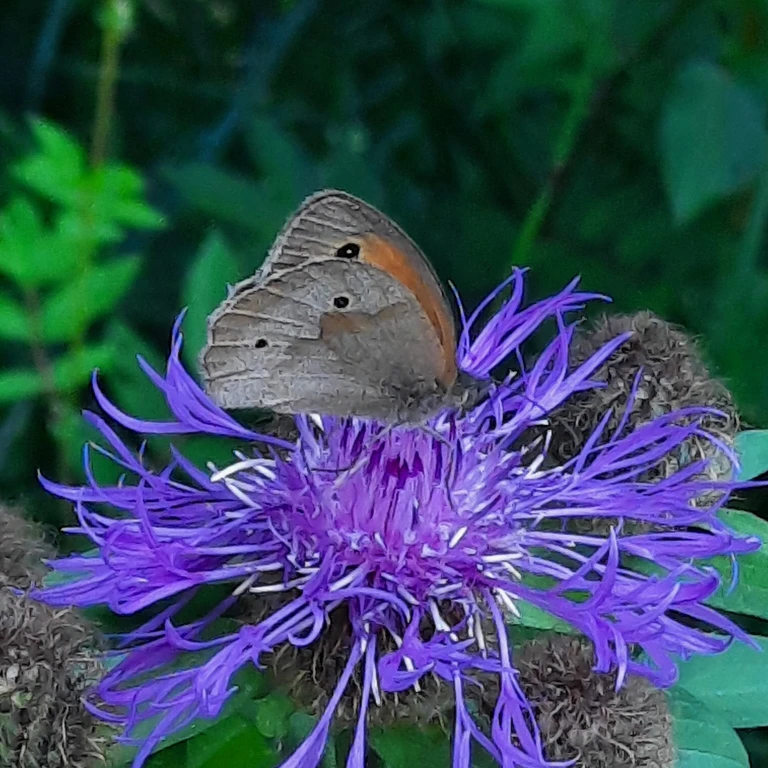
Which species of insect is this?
Maniola jurtina
